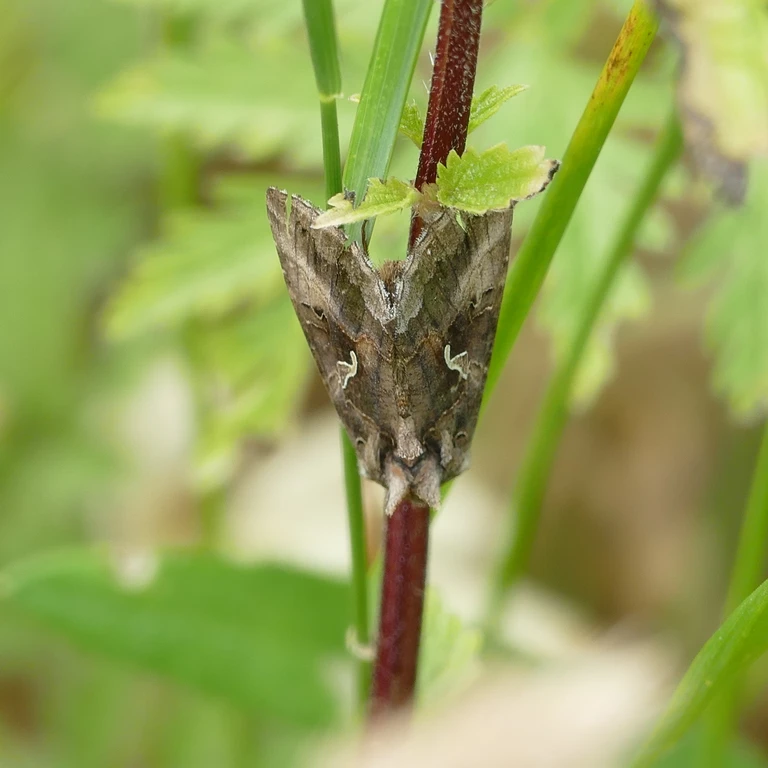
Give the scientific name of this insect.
Autographa gamma
